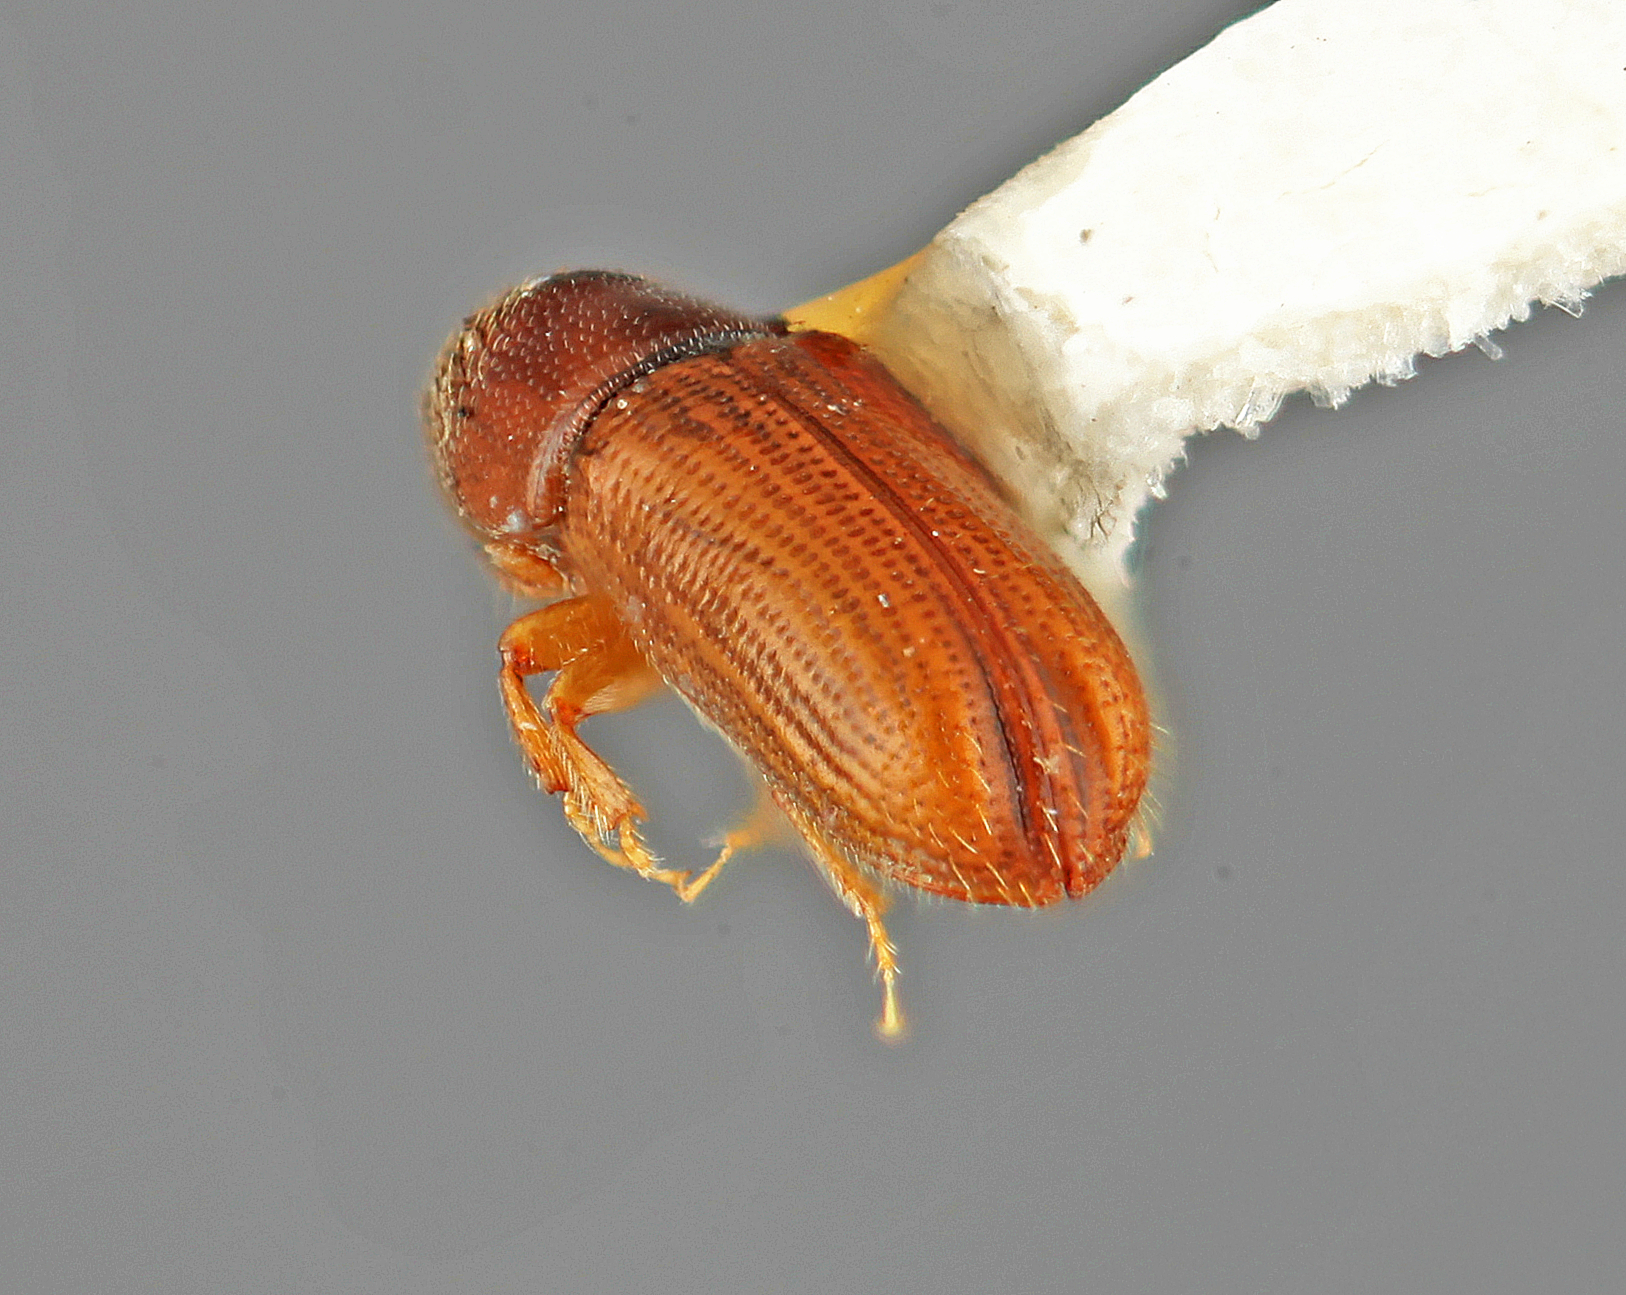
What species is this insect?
Pityophthorus sobrinus
